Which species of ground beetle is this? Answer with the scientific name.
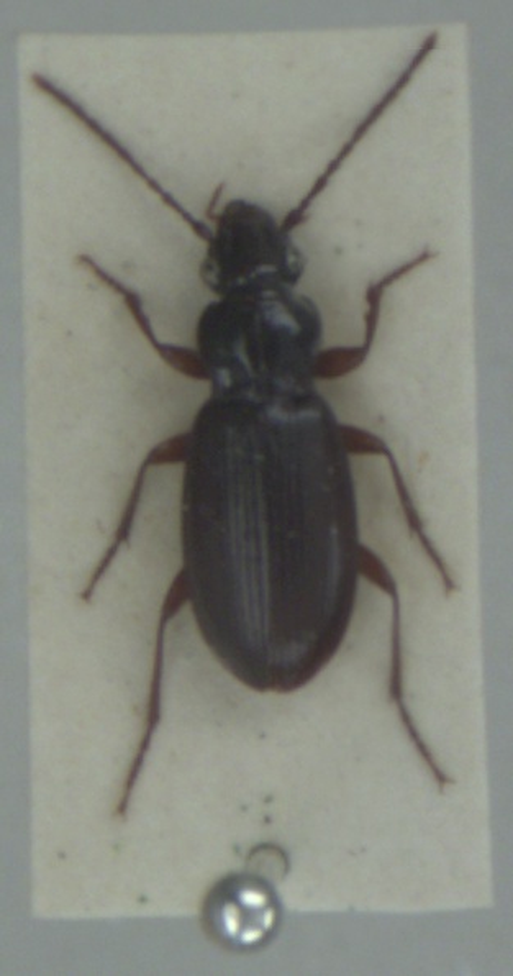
Patrobus atrorufus
